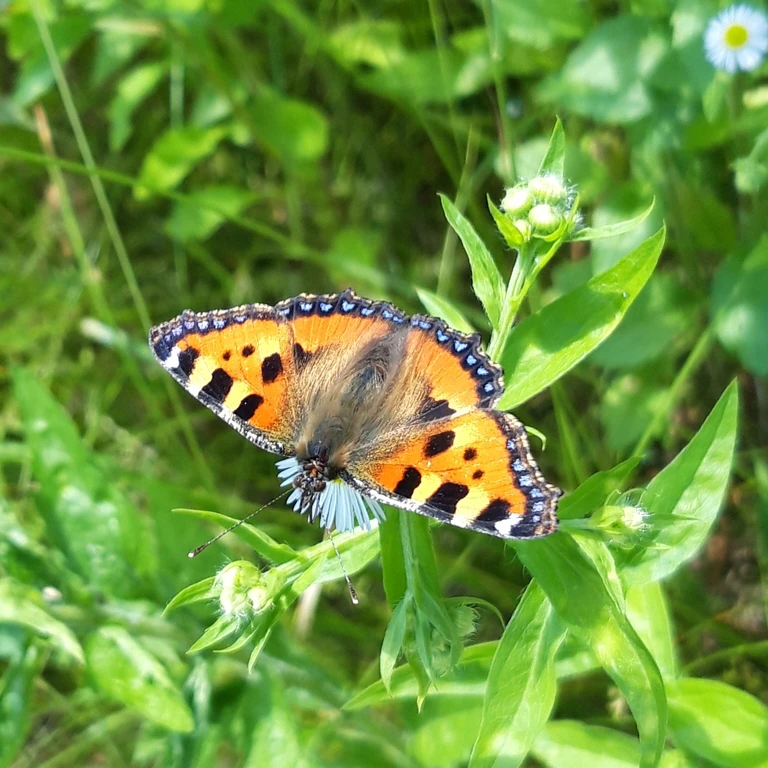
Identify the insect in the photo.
Aglais urticae
